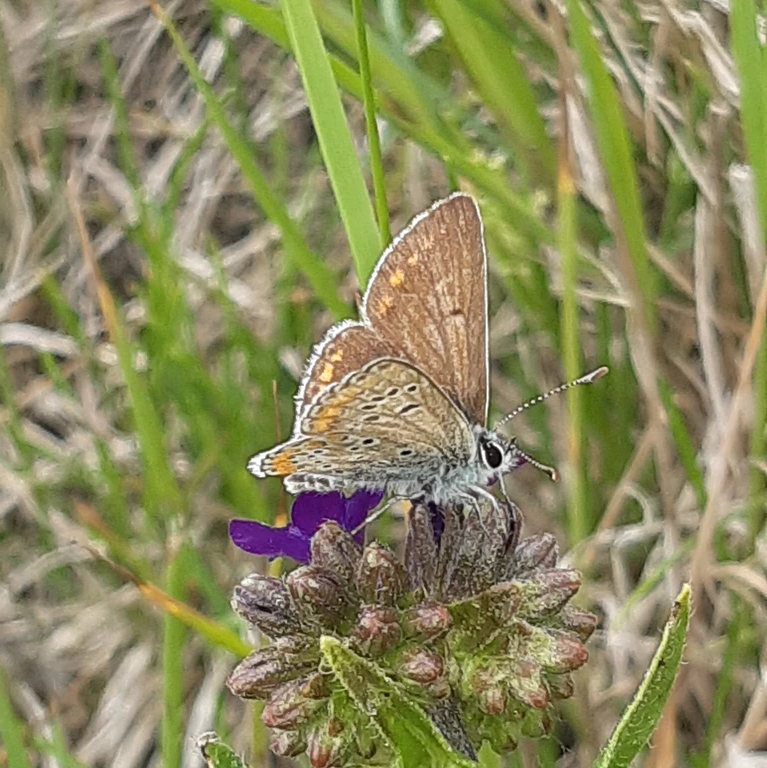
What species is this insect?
Aricia agestis/artaxerxes
